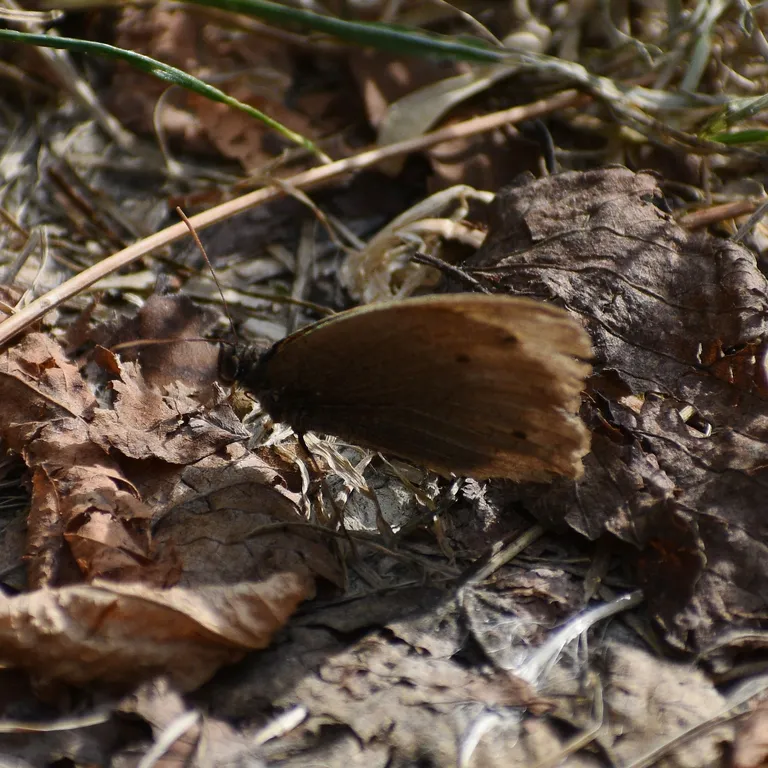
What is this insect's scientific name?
Maniola jurtina
